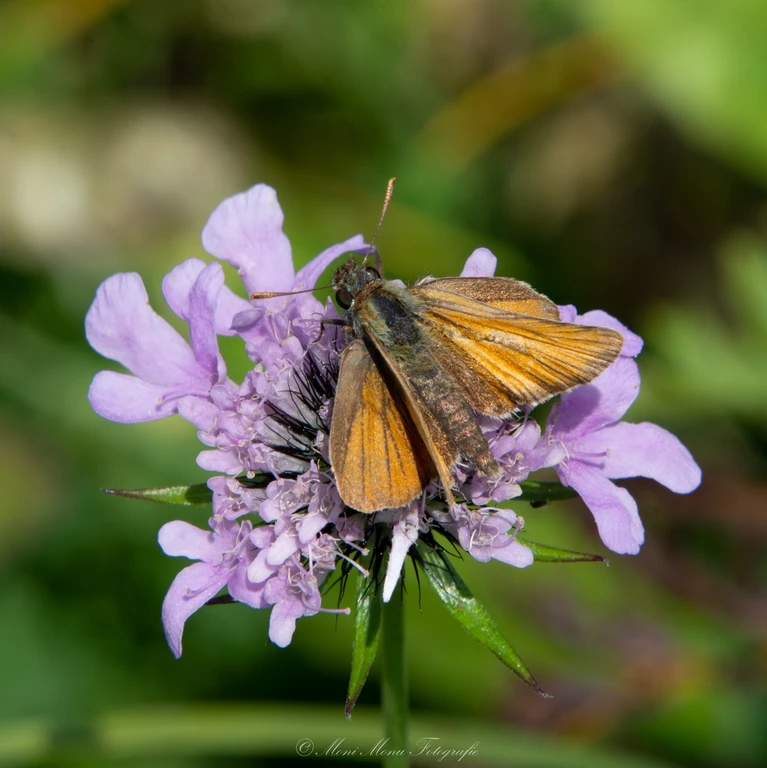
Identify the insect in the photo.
Thymelicus sylvestris
